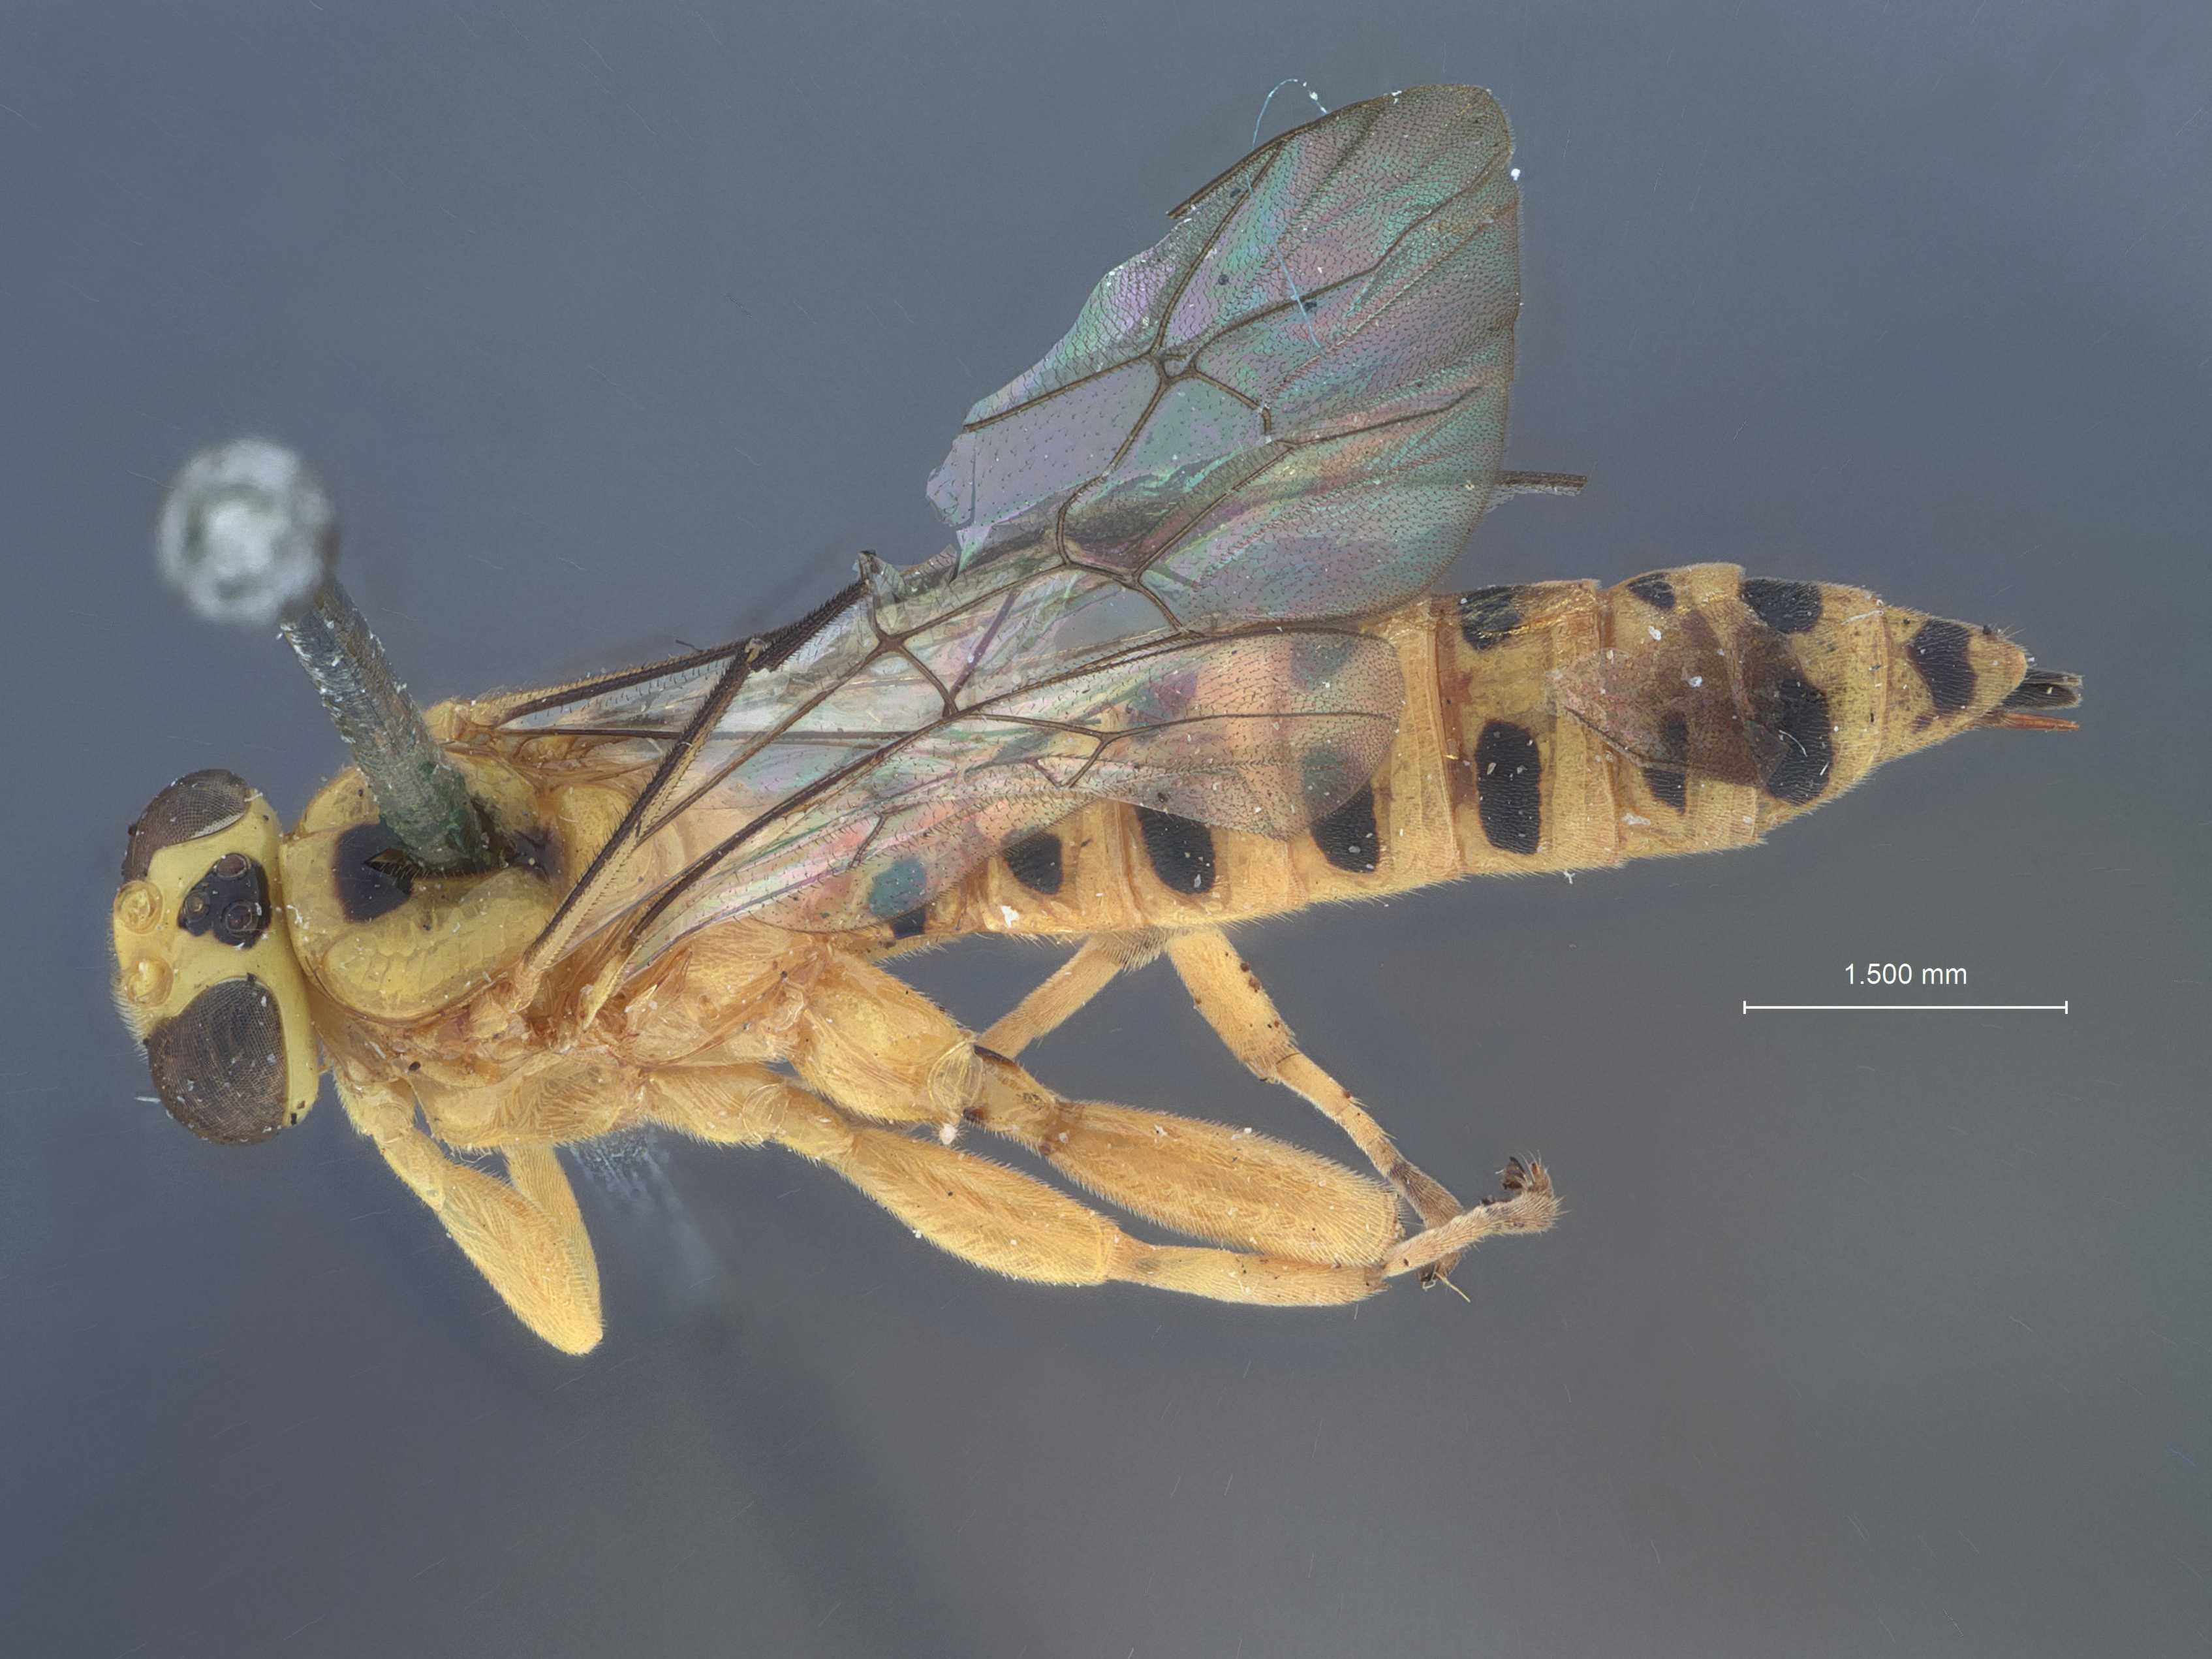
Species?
Xanthopimpla calva
